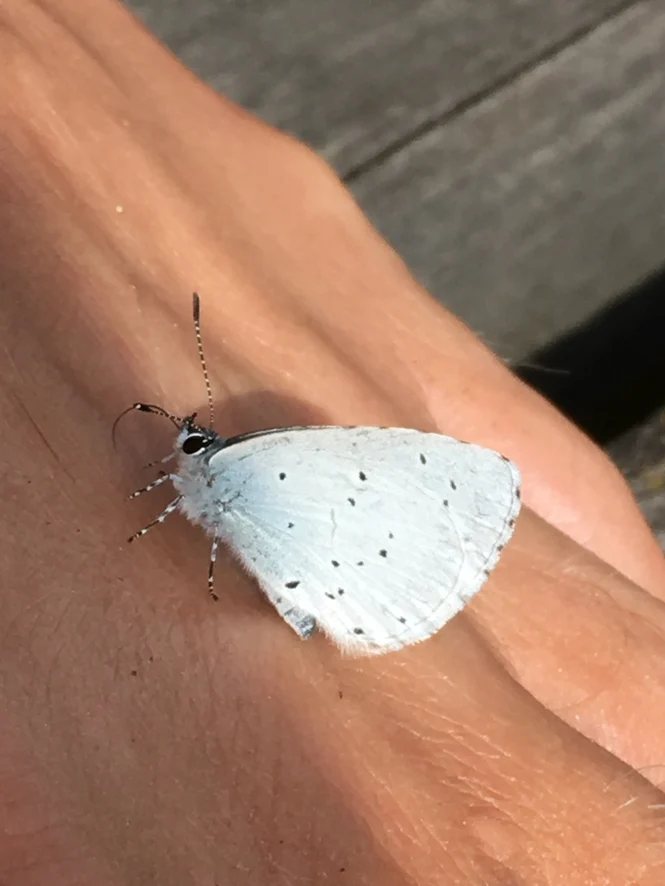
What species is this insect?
Celastrina argiolus
